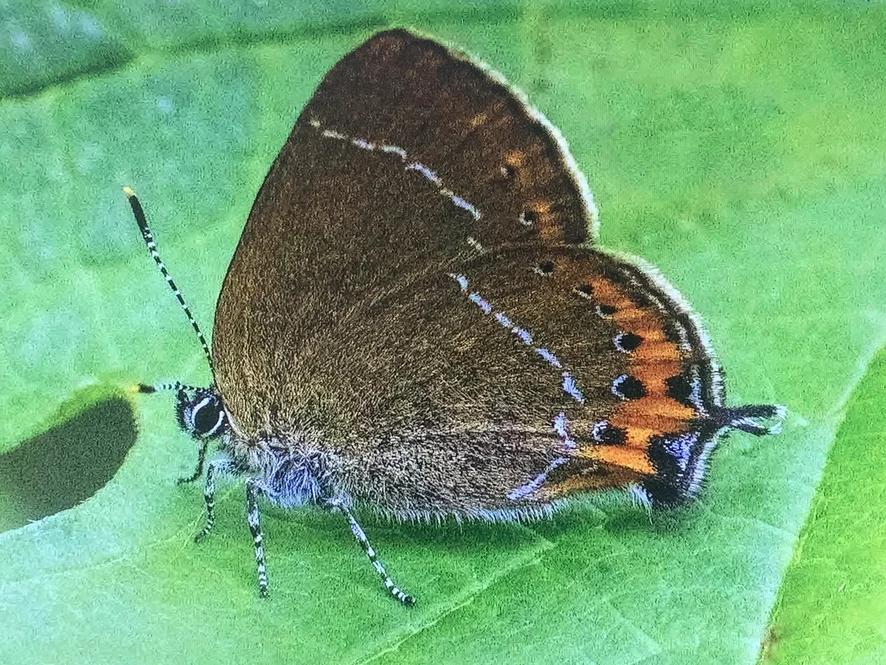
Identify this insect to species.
Satyrium pruni (also Fixsenia pruni)
